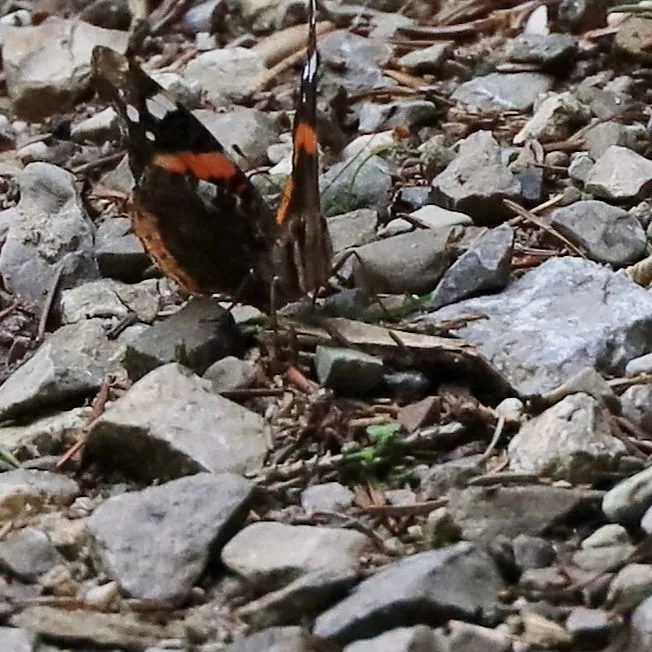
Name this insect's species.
Vanessa atalanta
